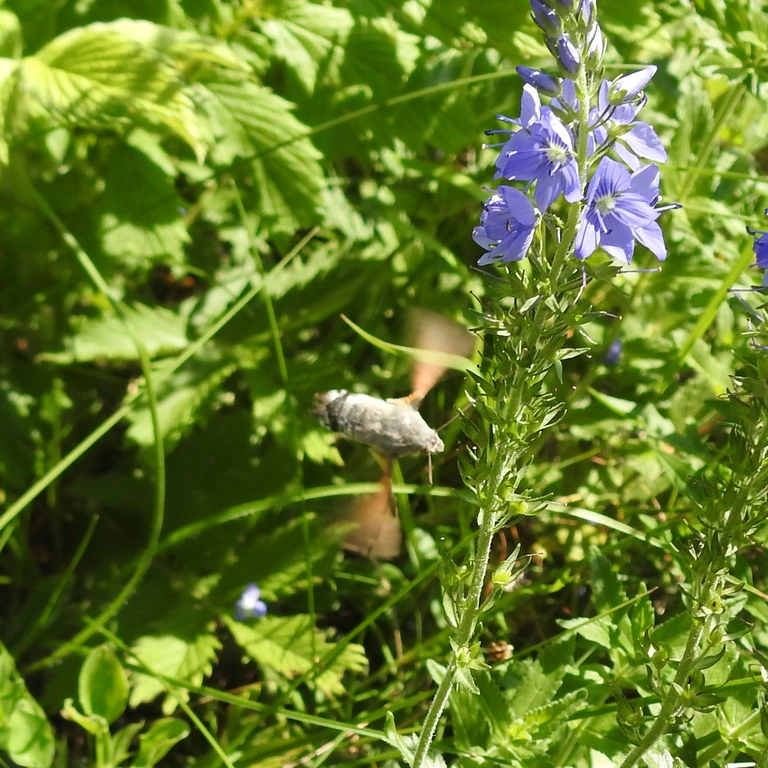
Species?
Macroglossum stellatarum
